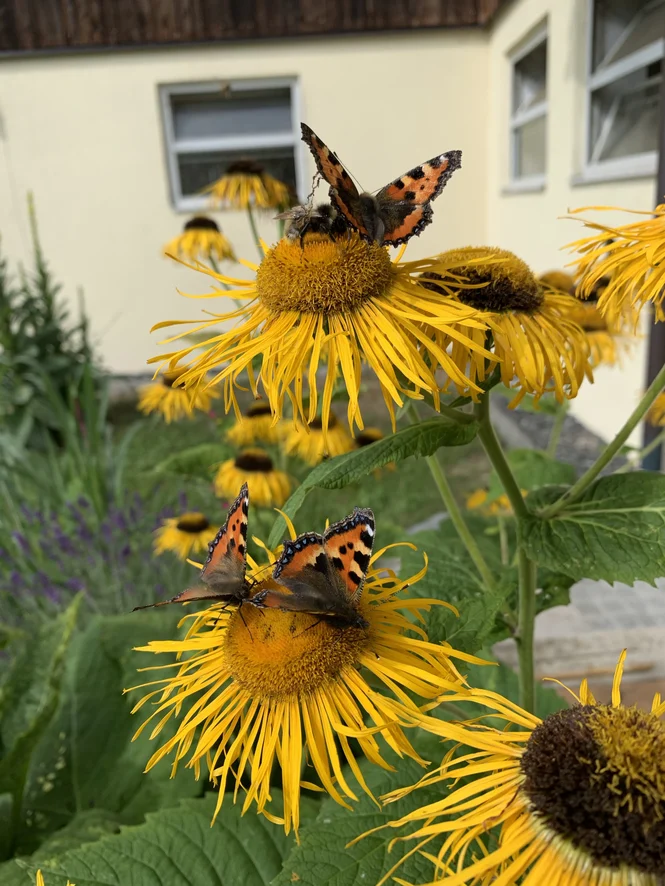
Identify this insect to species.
Aglais urticae
